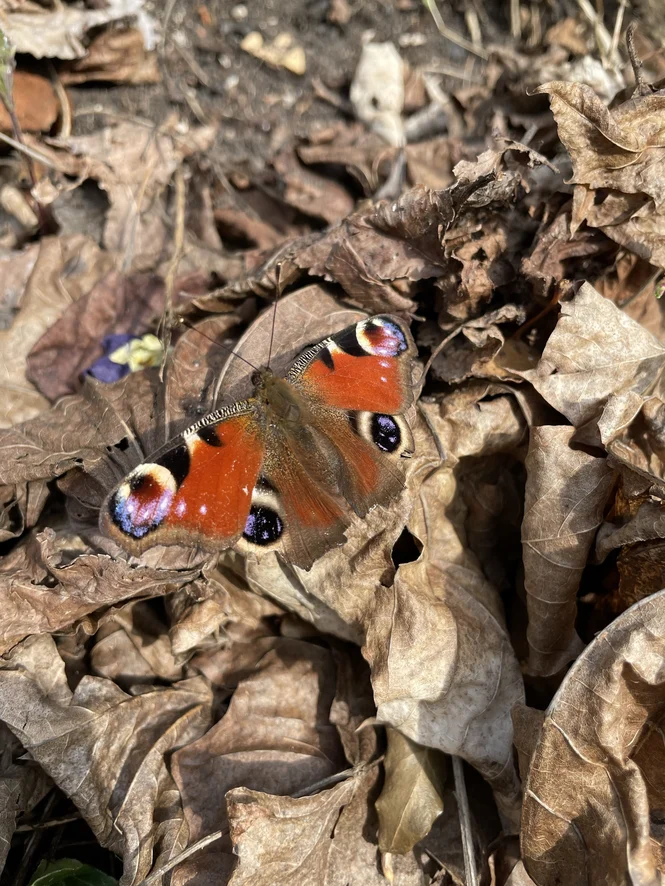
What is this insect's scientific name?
Aglais io
